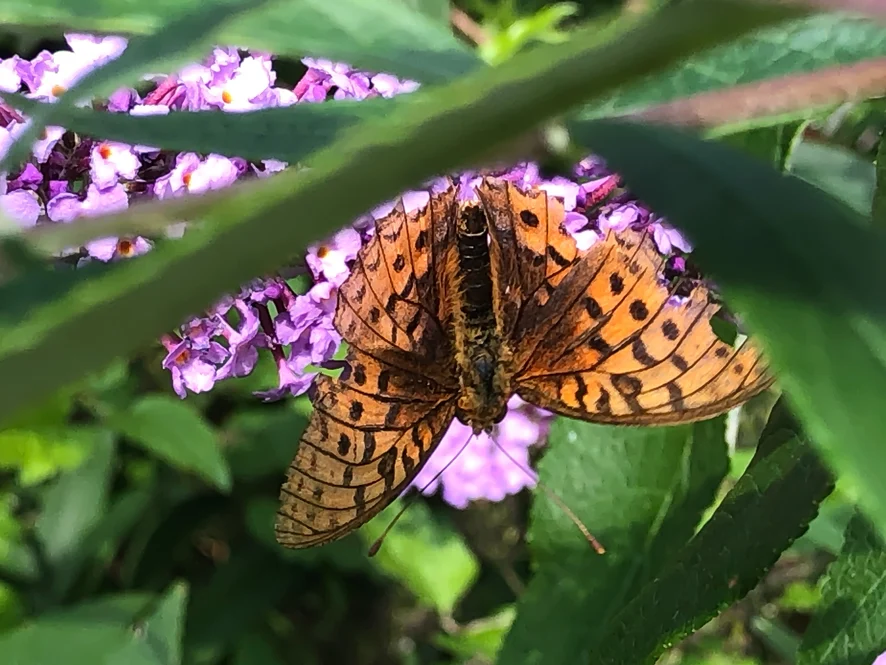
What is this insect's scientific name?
Fabriciana adippe
